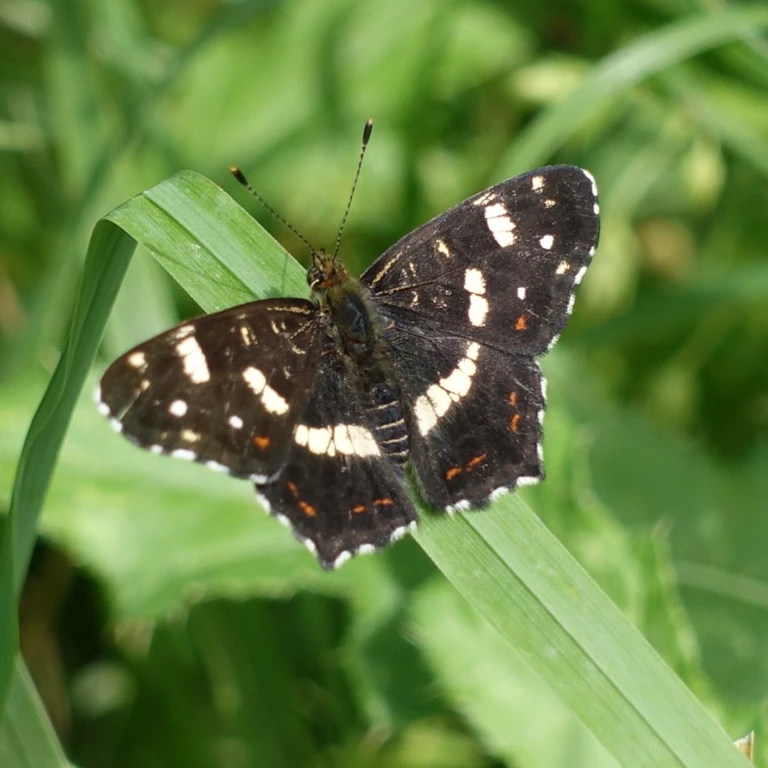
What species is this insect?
Araschnia levana
